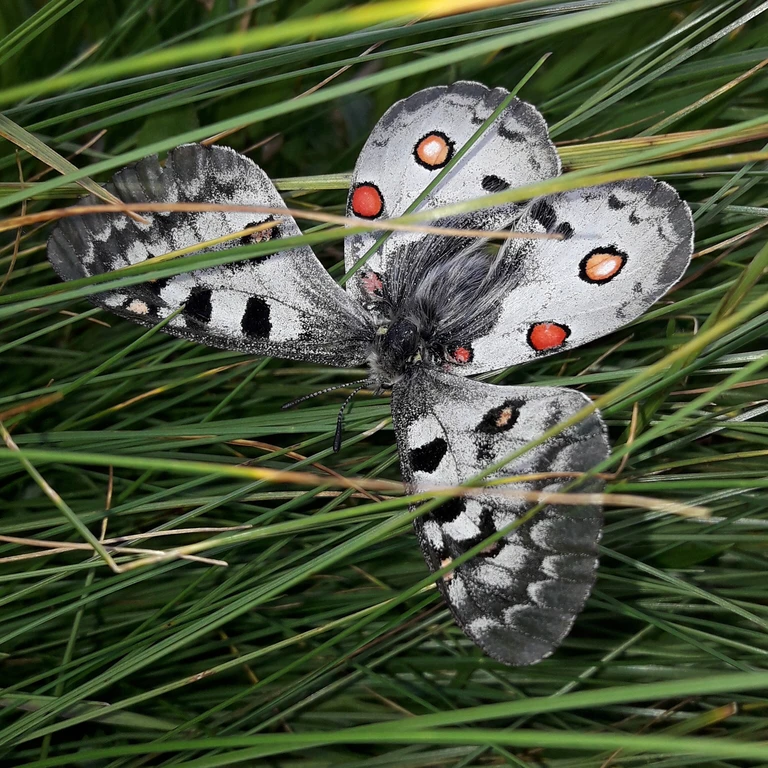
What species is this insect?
Parnassius phoebus
